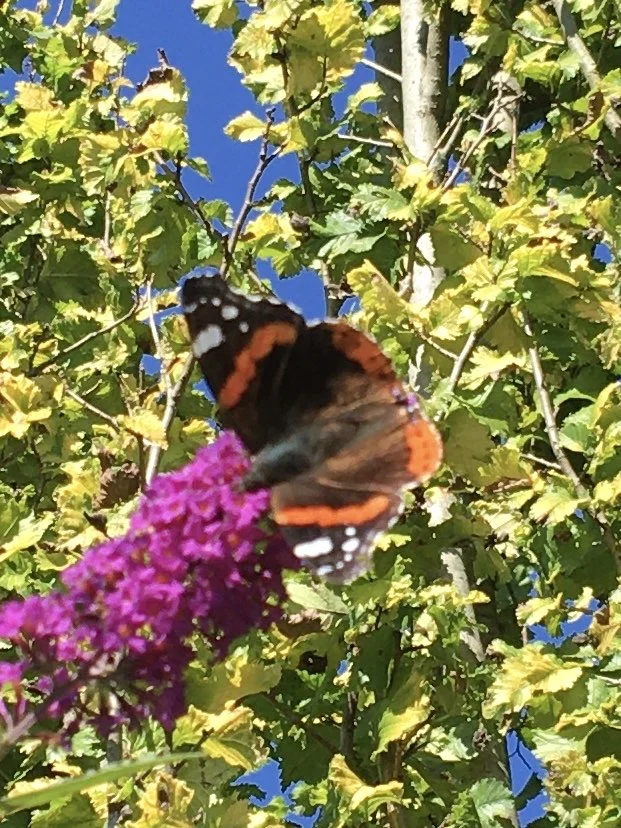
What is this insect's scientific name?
Vanessa atalanta
